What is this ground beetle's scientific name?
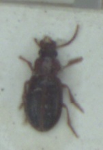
Bradycellus caucasicus
